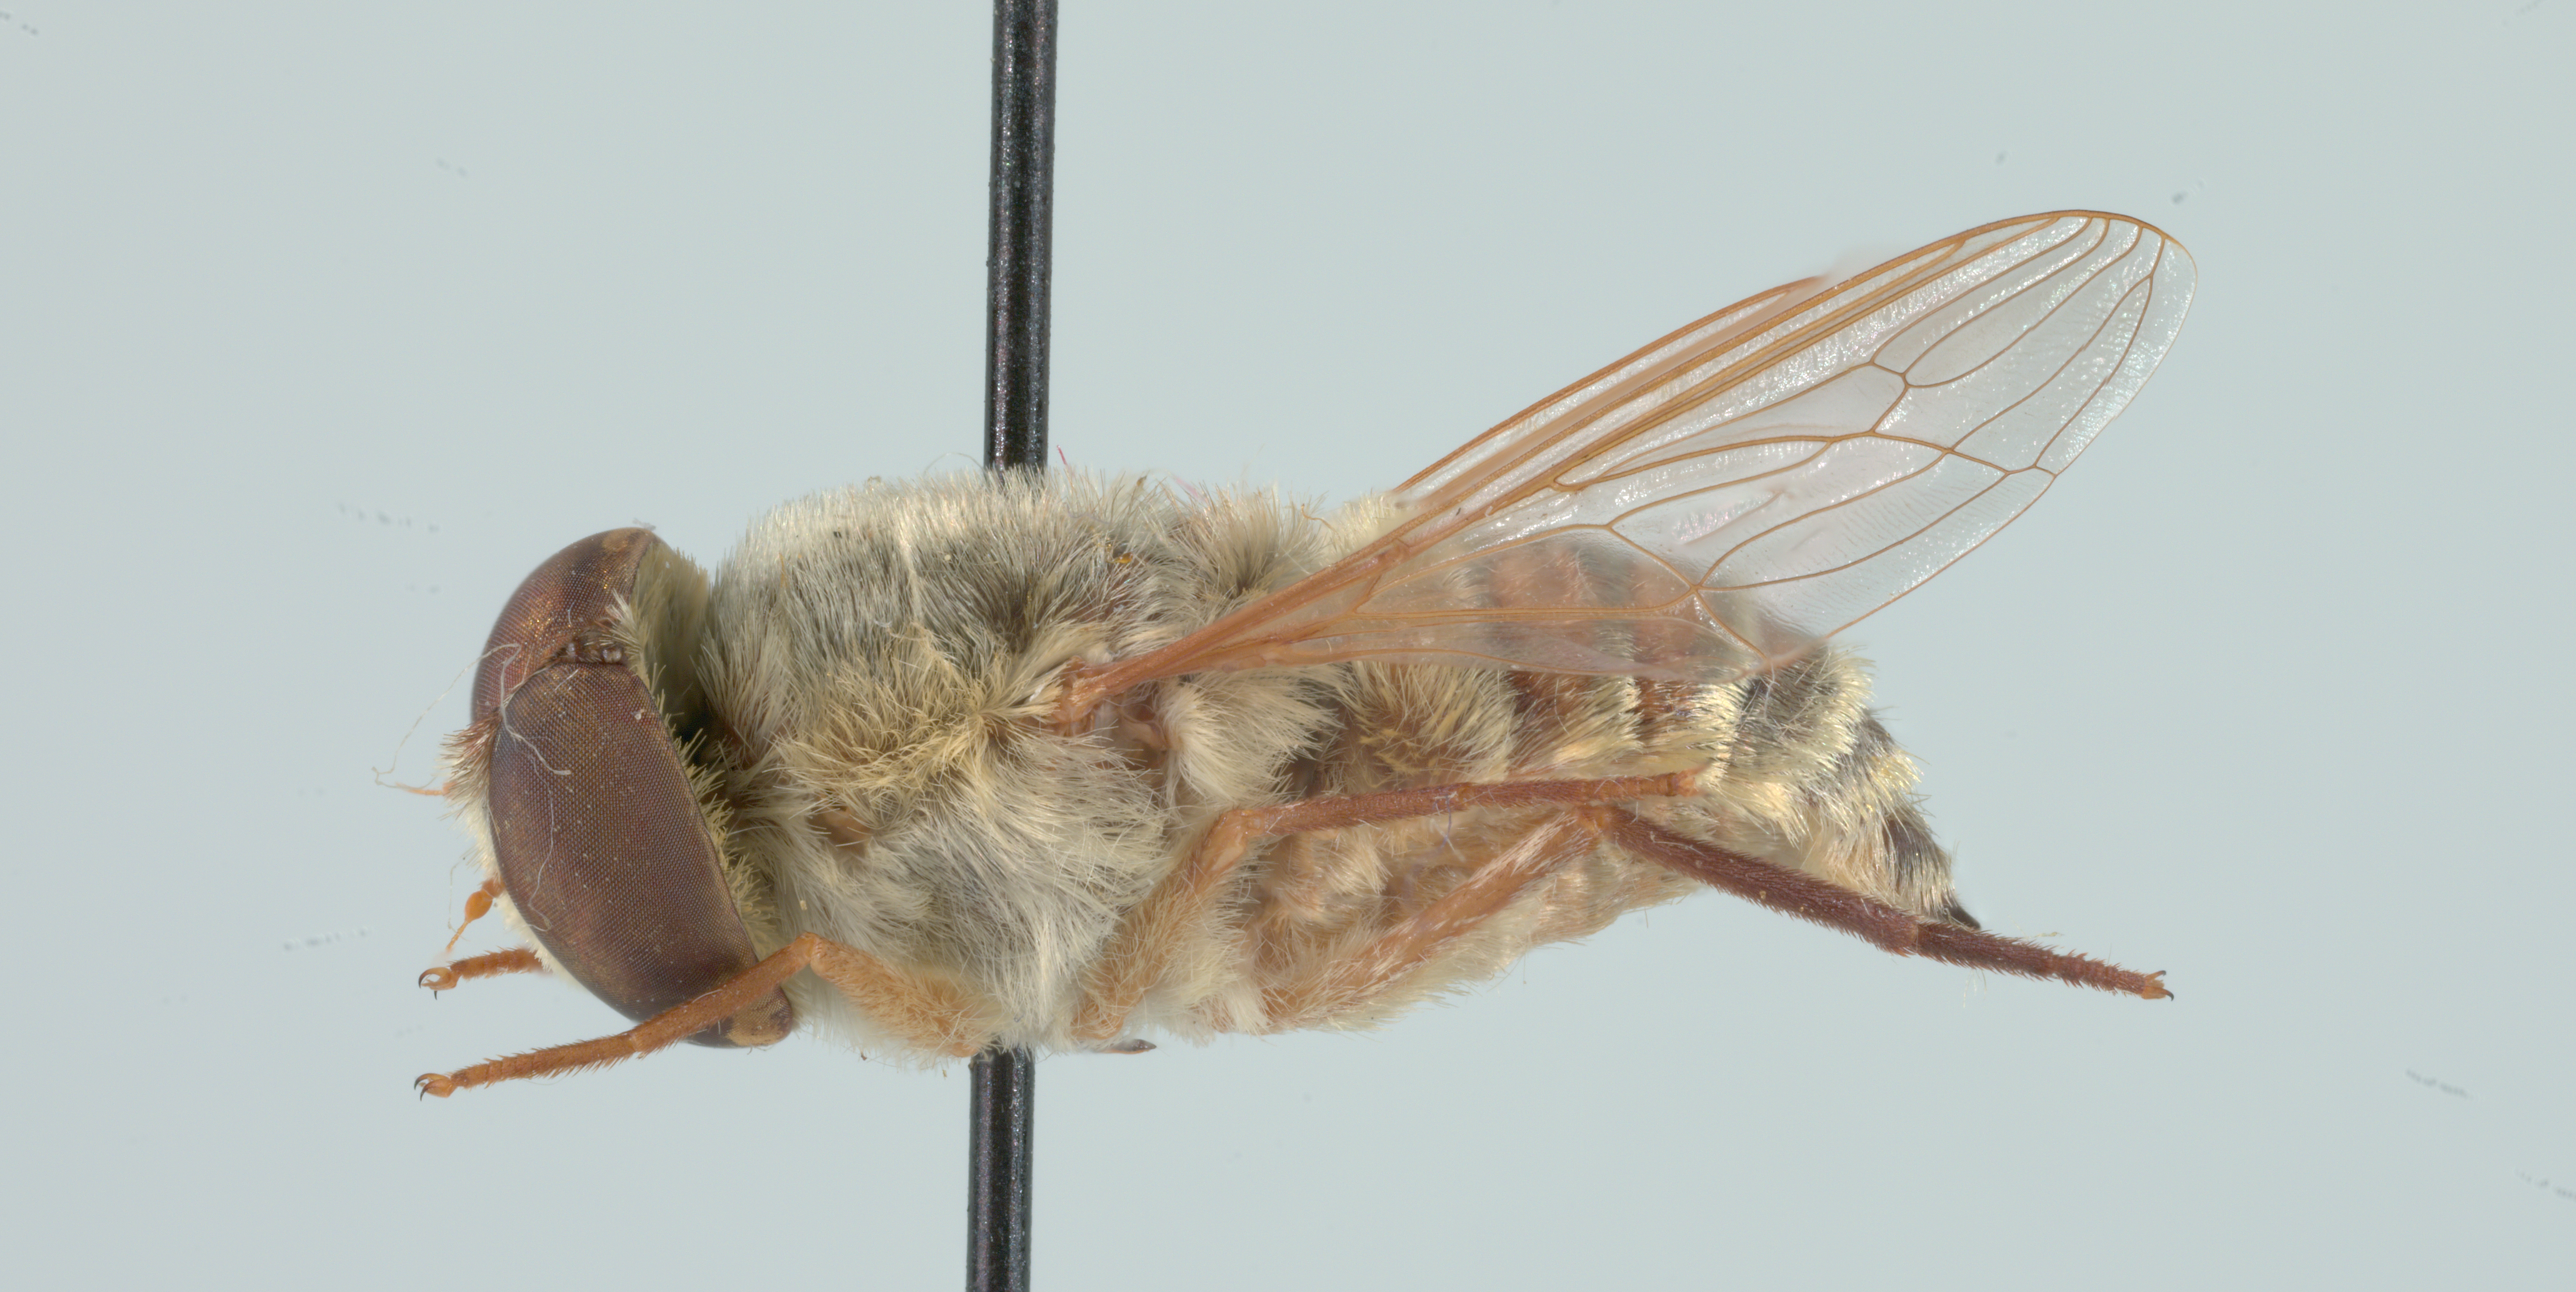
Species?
Neorhynchocephalus volaticus
